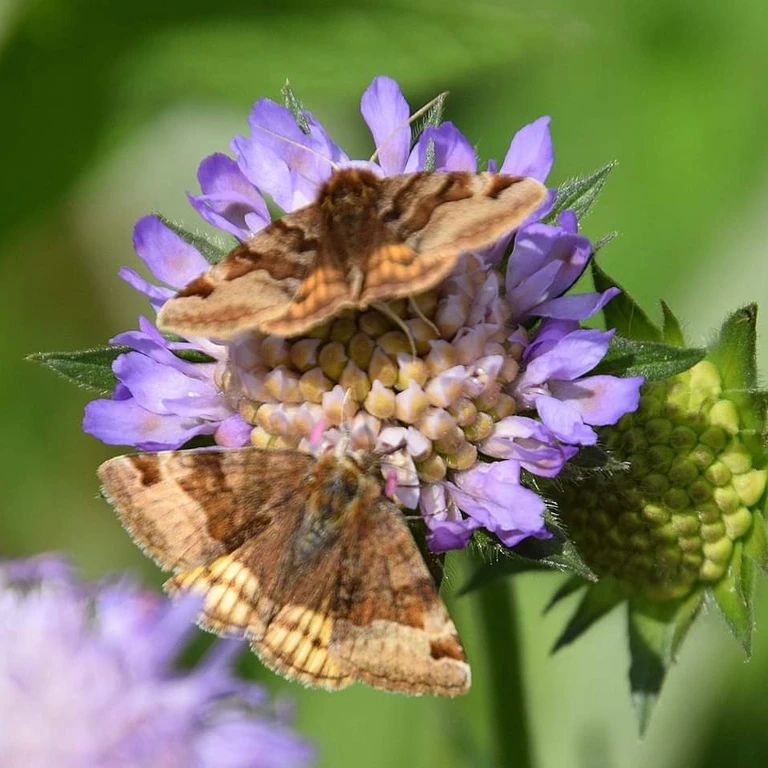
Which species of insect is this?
Euclidia glyphica
